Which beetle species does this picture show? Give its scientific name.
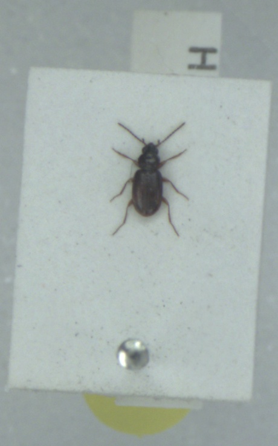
Bembidion clarkei
